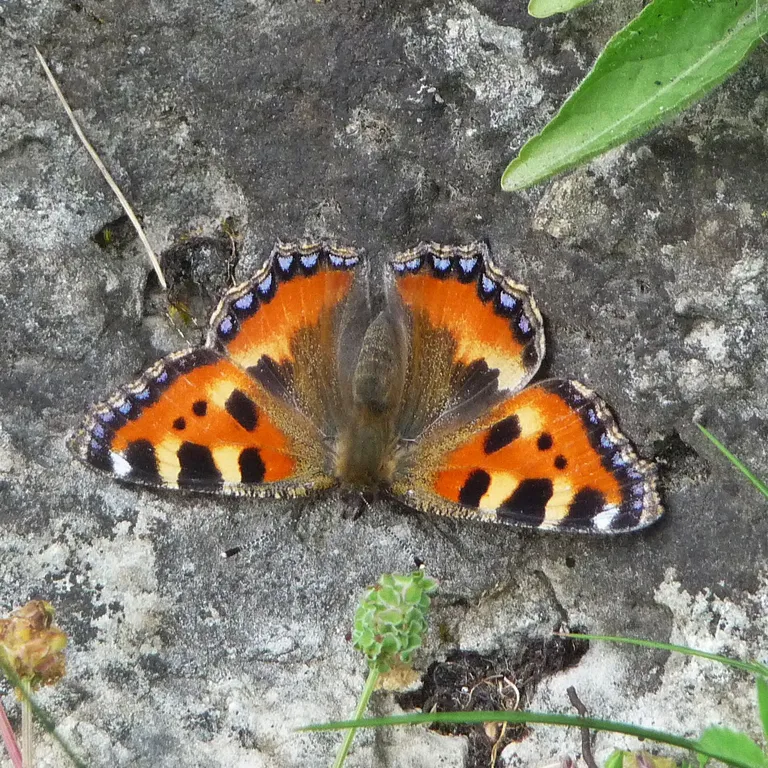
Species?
Aglais urticae
